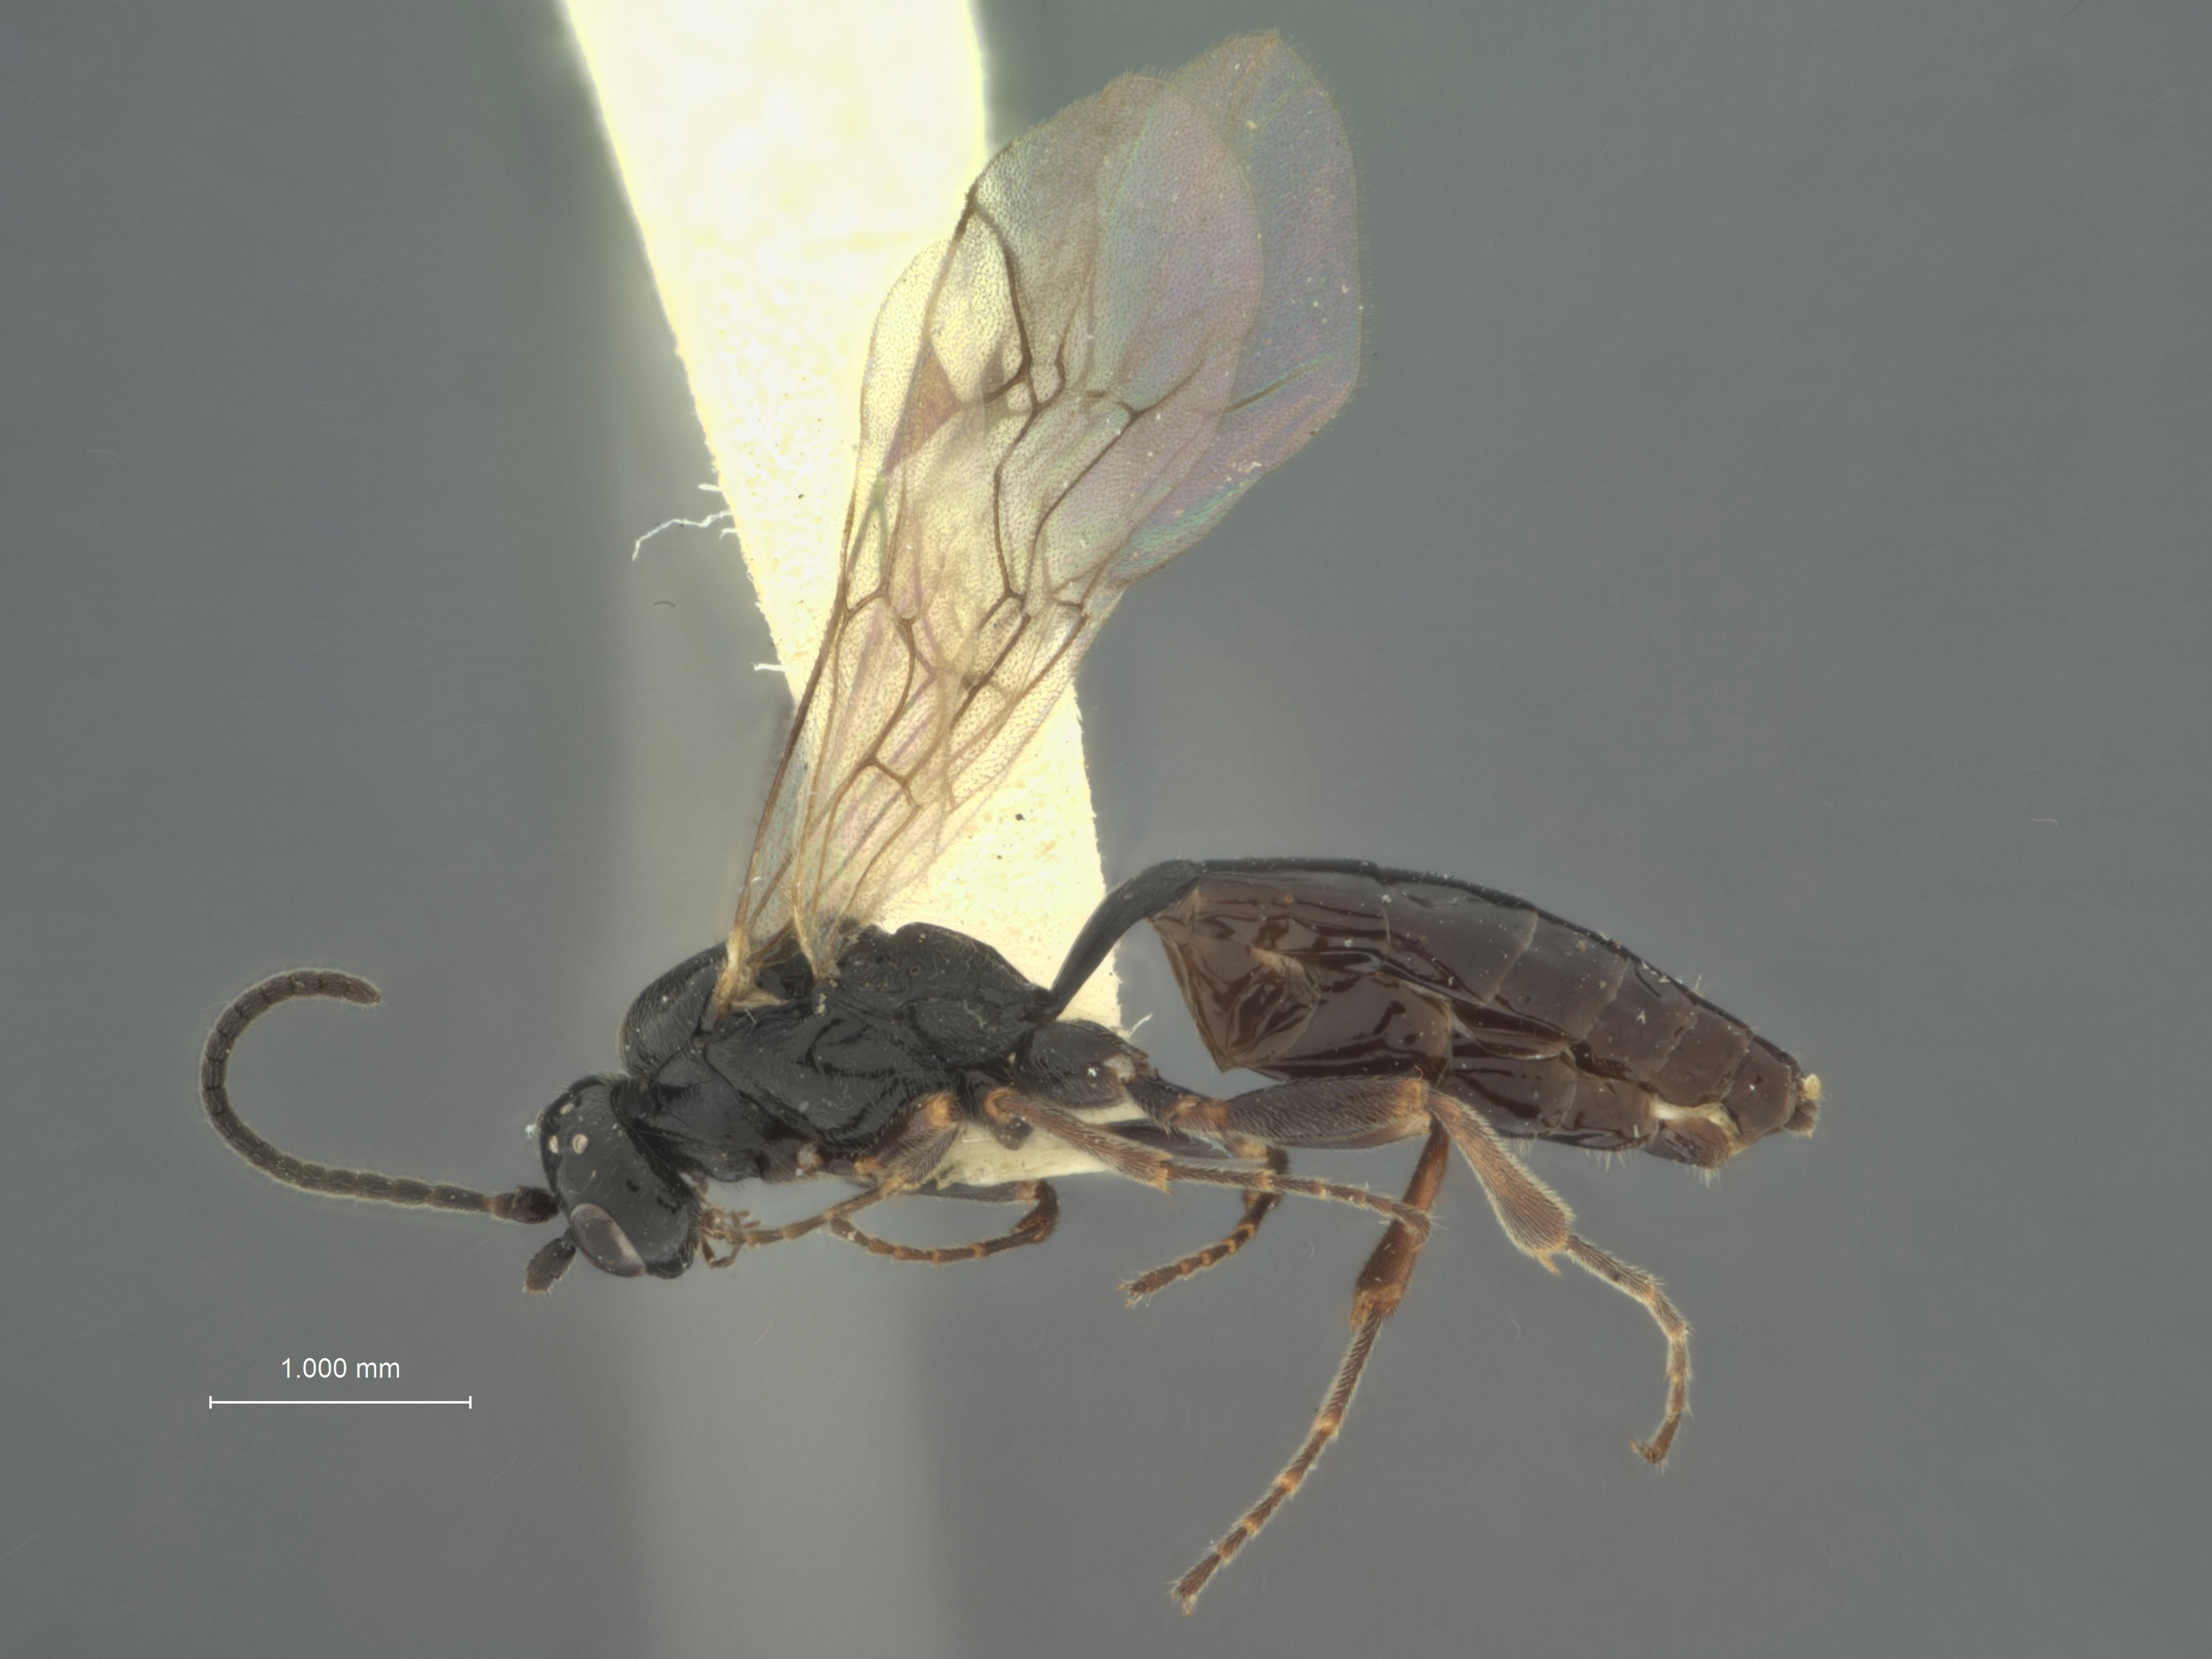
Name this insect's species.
Exolytus sanctipauli
